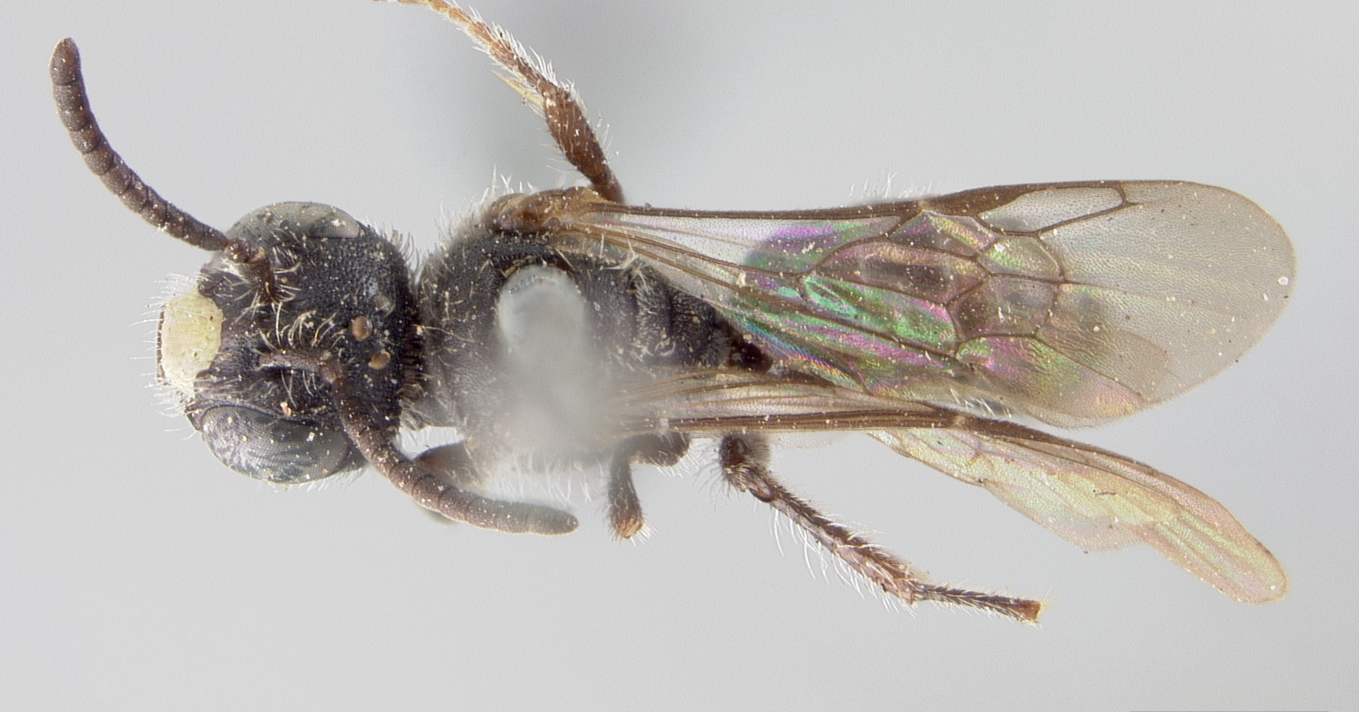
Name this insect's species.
Calliopsis bakeri
